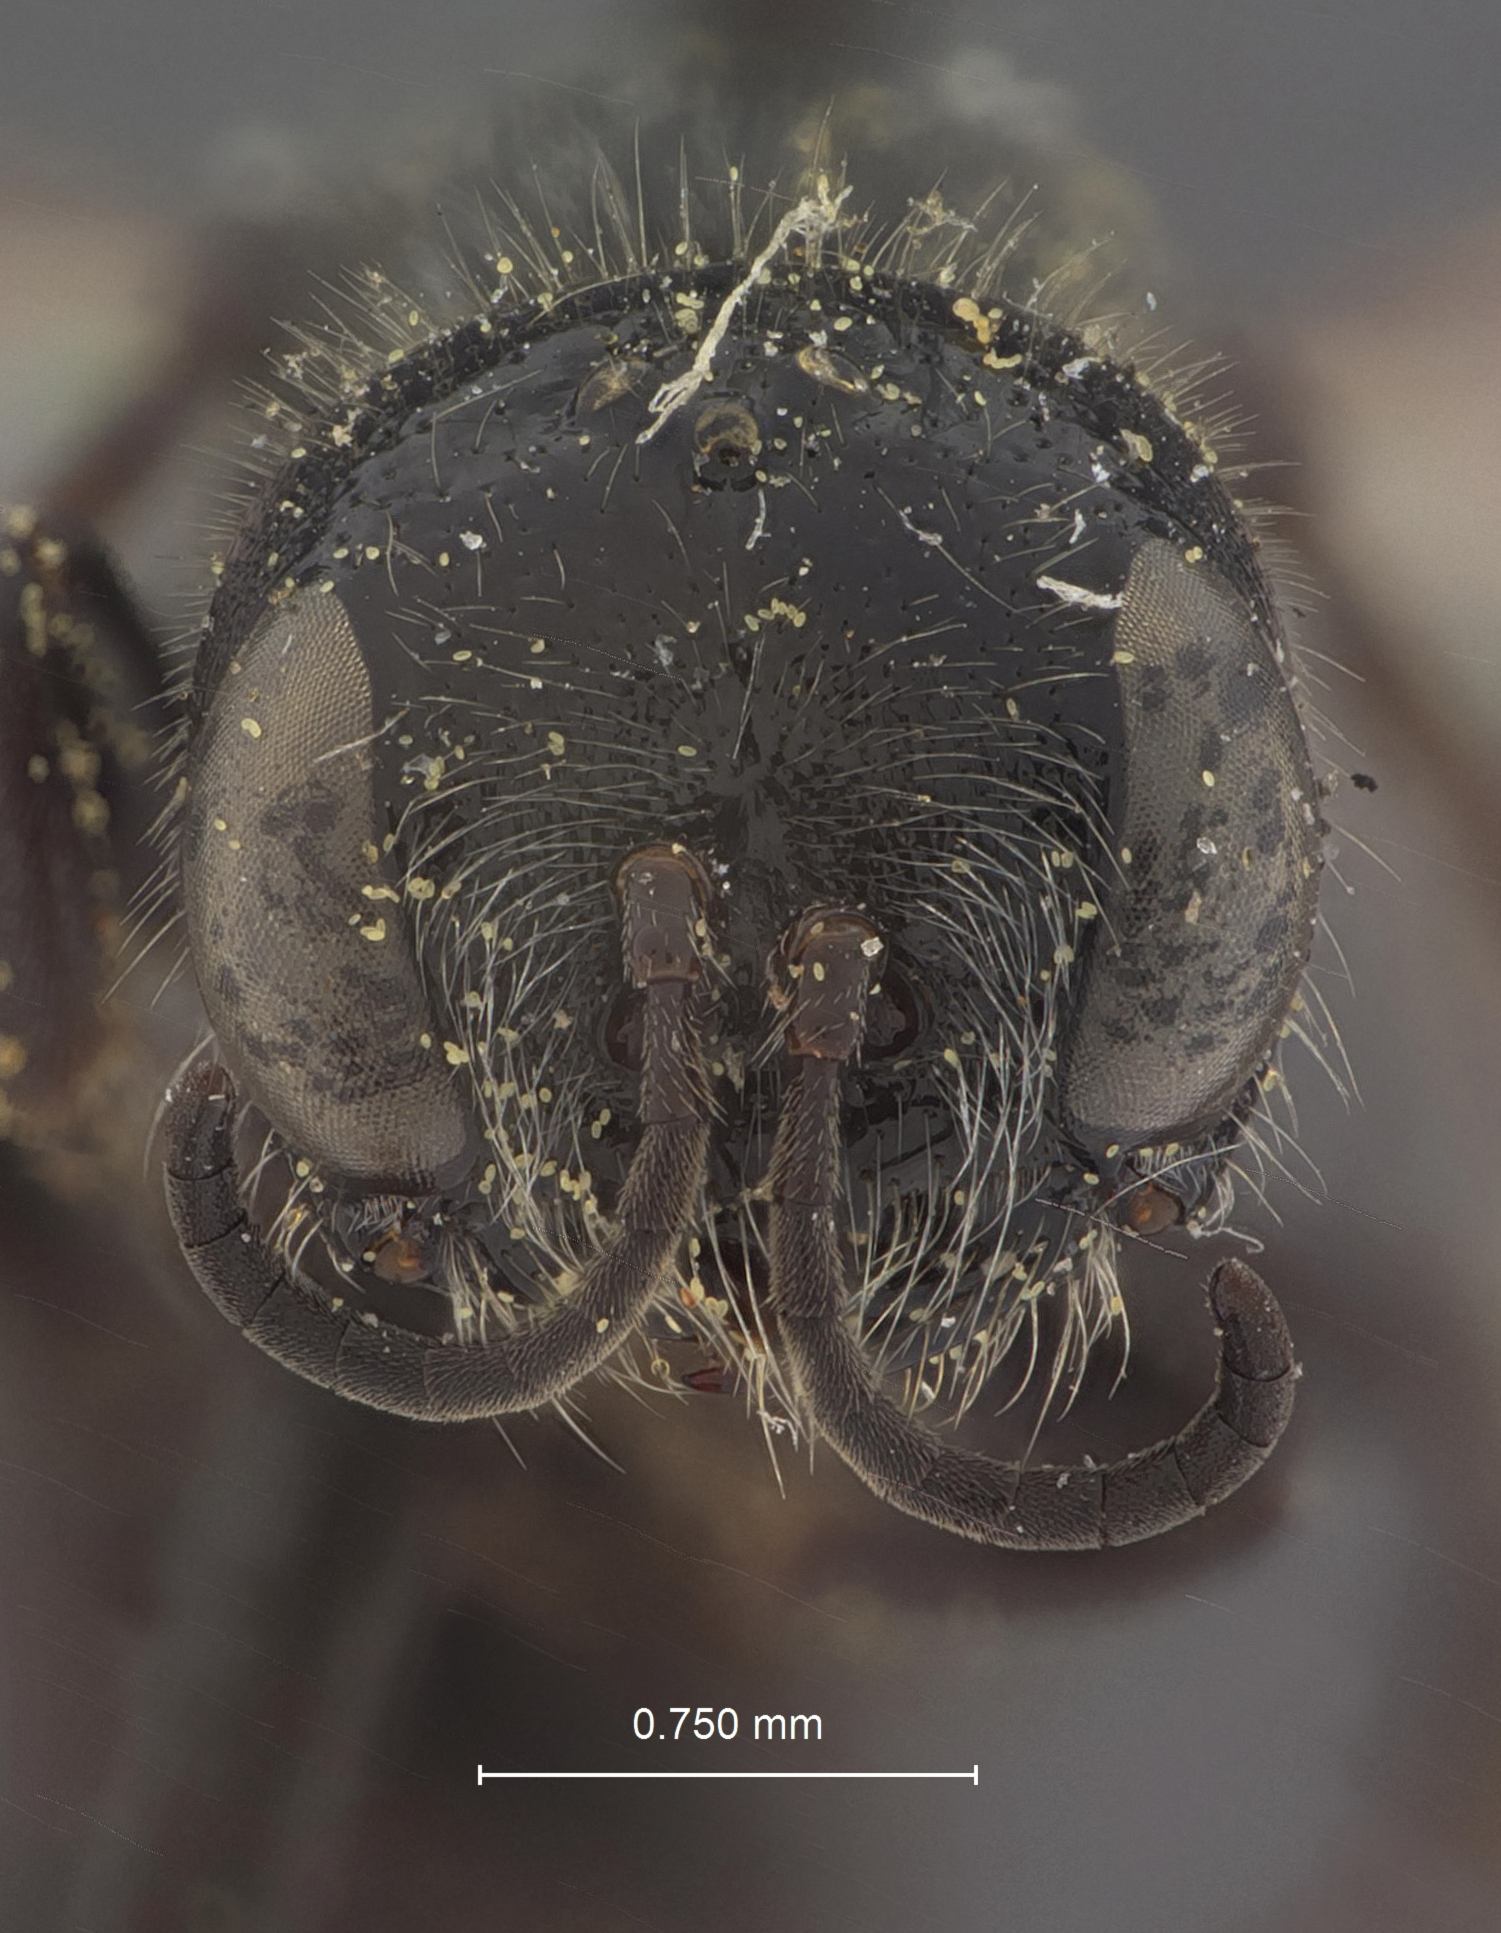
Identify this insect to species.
Ceratophorus grinnelli
